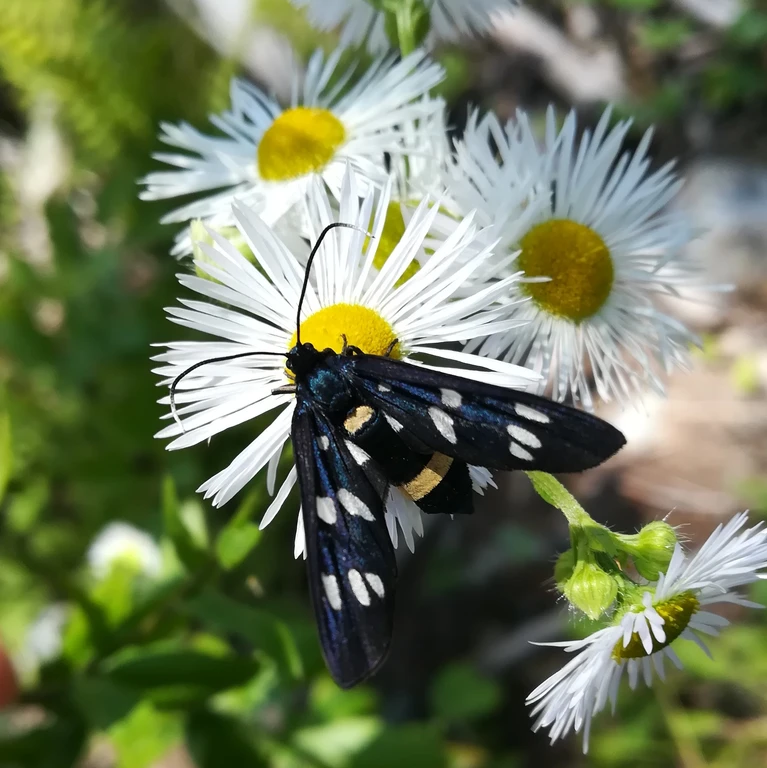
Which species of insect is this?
Amata phegea
